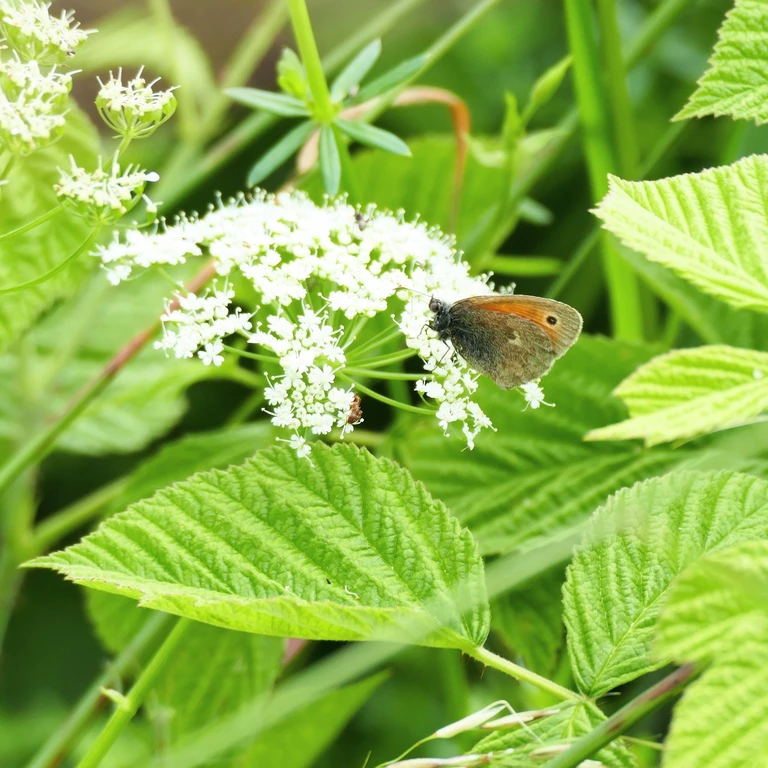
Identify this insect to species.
Coenonympha pamphilus
